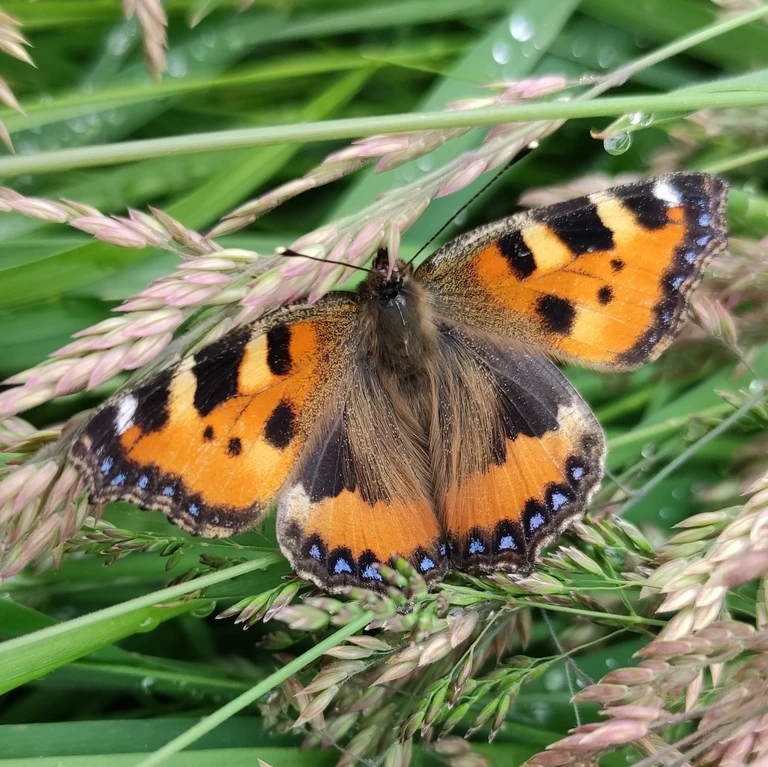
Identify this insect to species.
Aglais urticae
